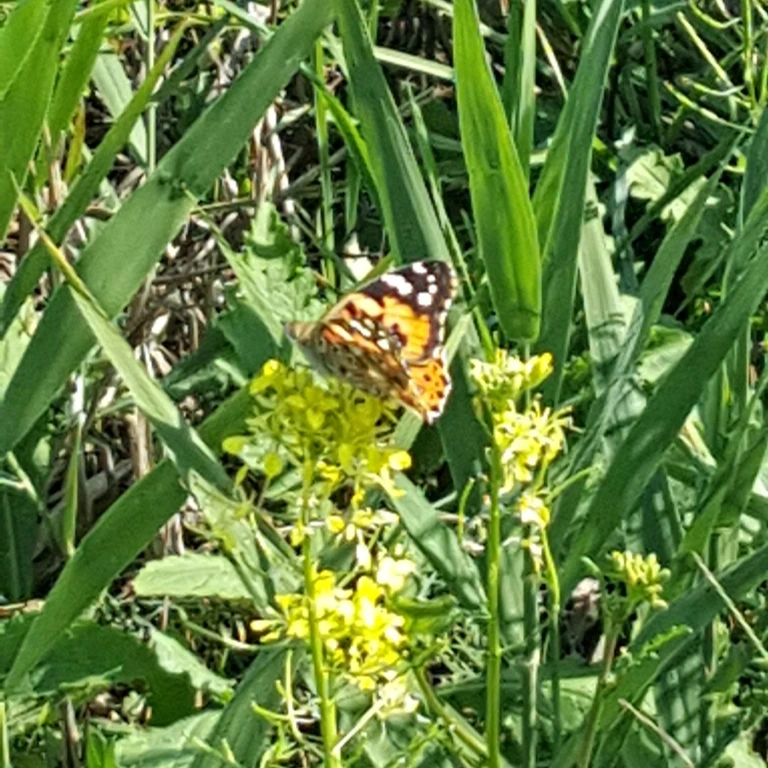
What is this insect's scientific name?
Vanessa cardui
